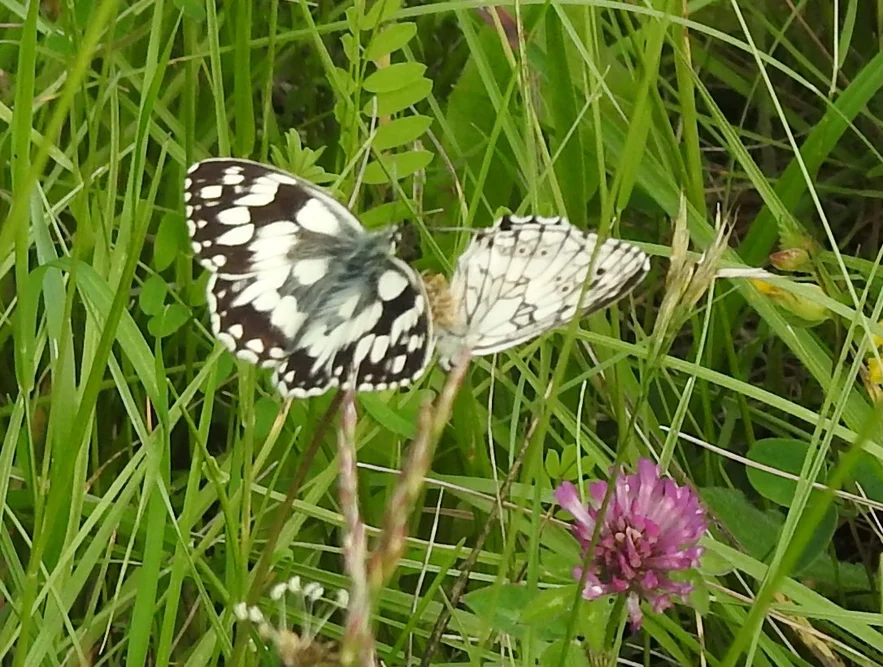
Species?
Melanargia galathea
